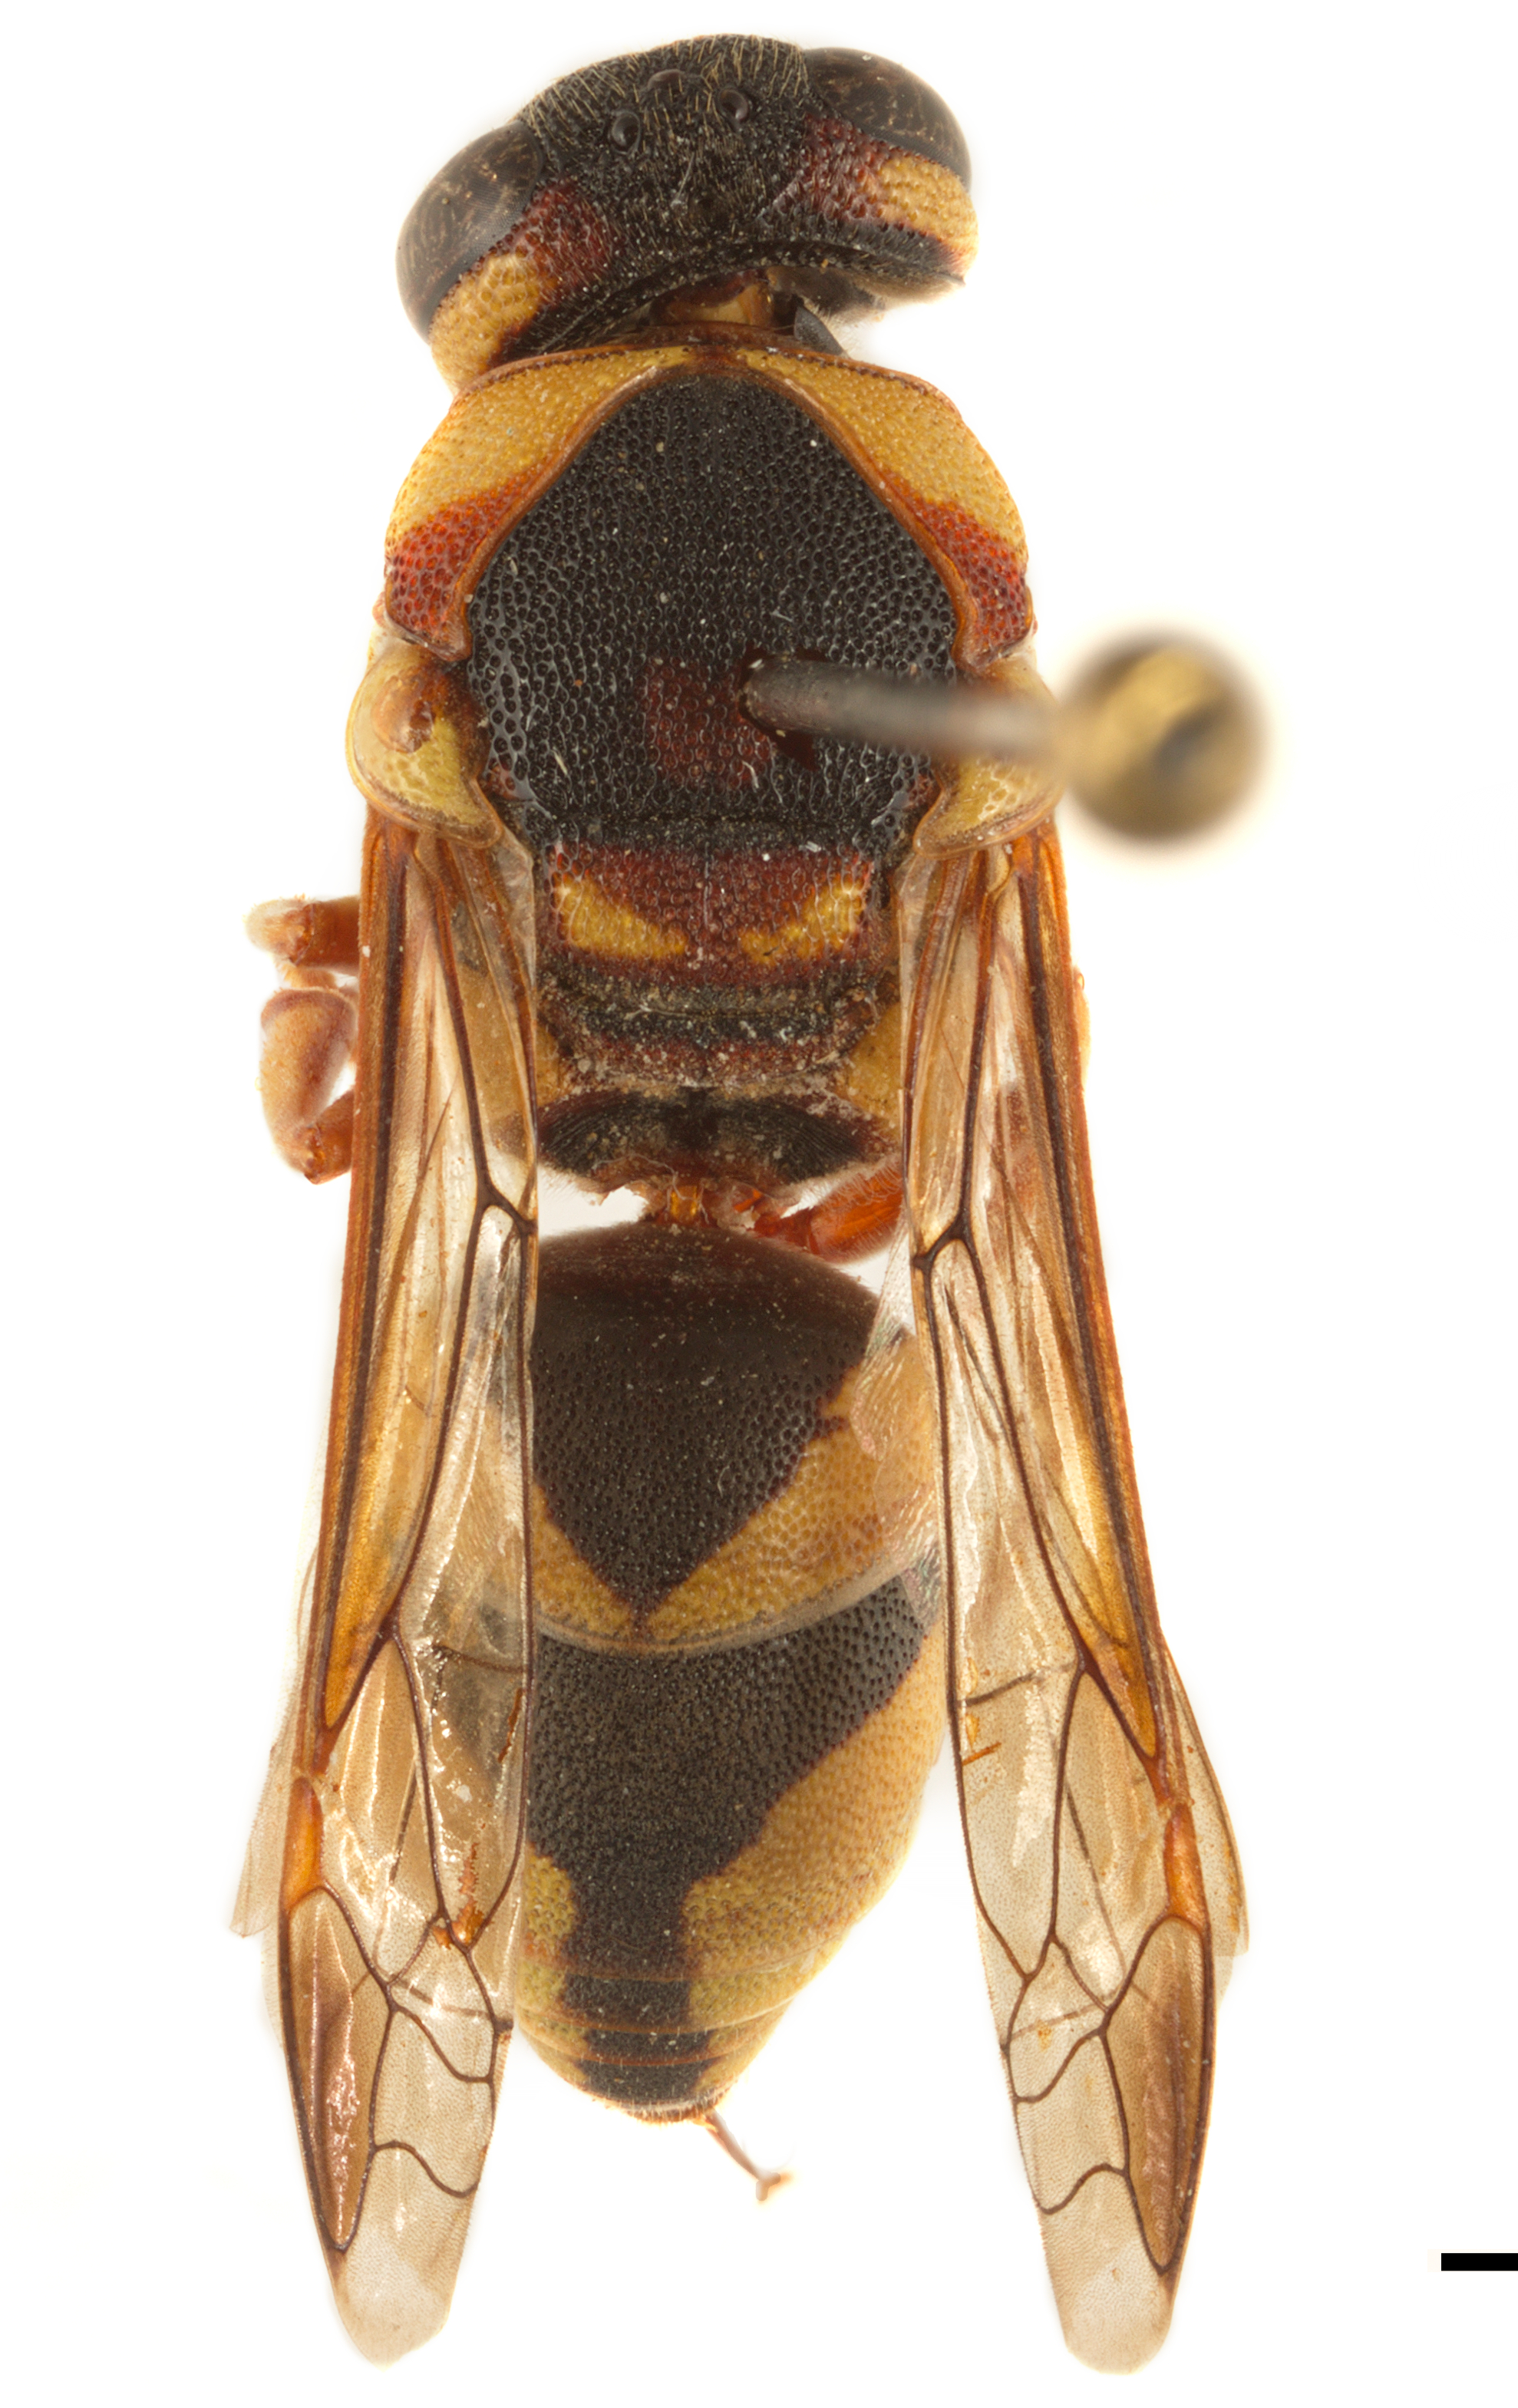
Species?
Knemodynerus rhynchoides
